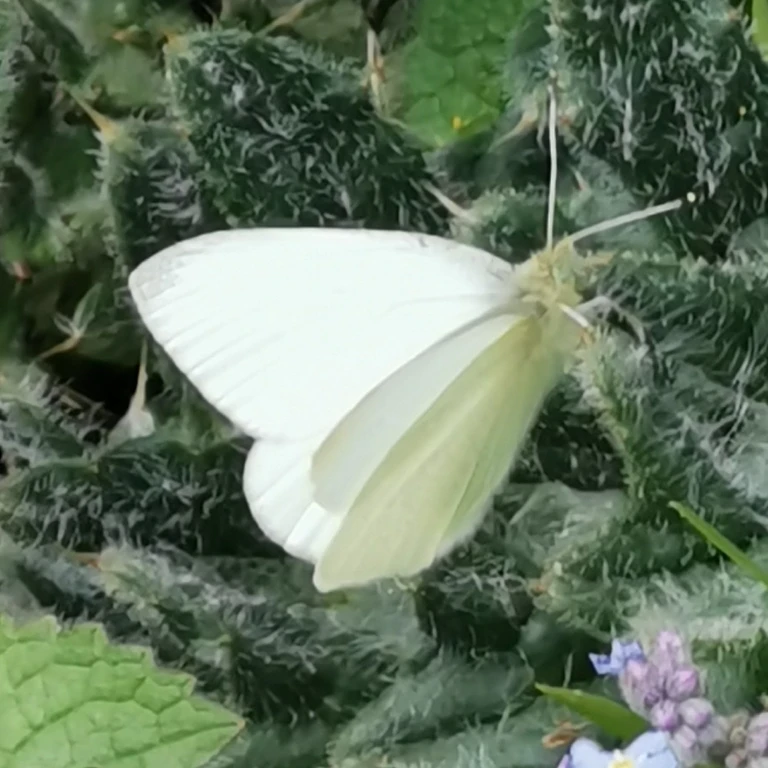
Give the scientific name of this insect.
Pieris rapae
